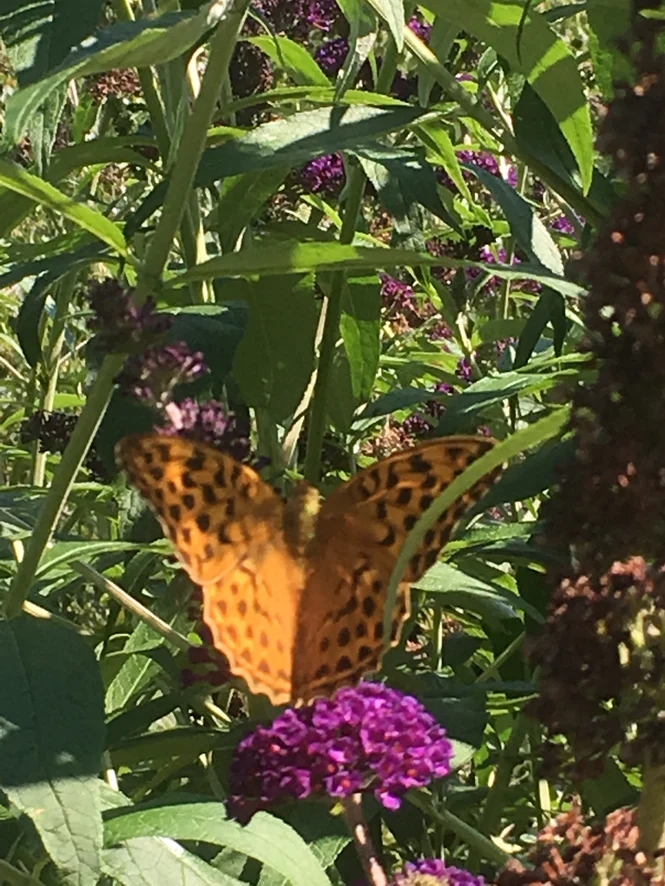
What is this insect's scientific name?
Argynnis paphia
